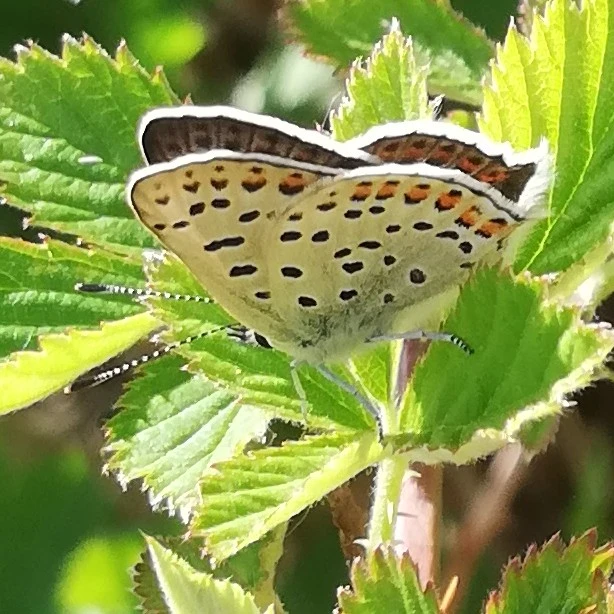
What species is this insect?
Lycaena tityrus (also Loweia tityrus)
